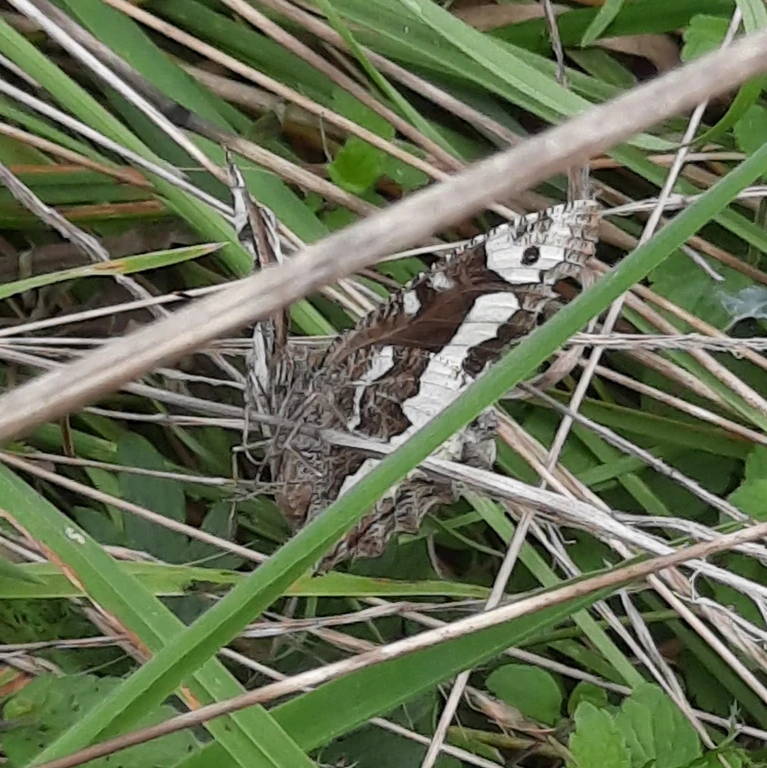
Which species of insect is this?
Brintesia circe
